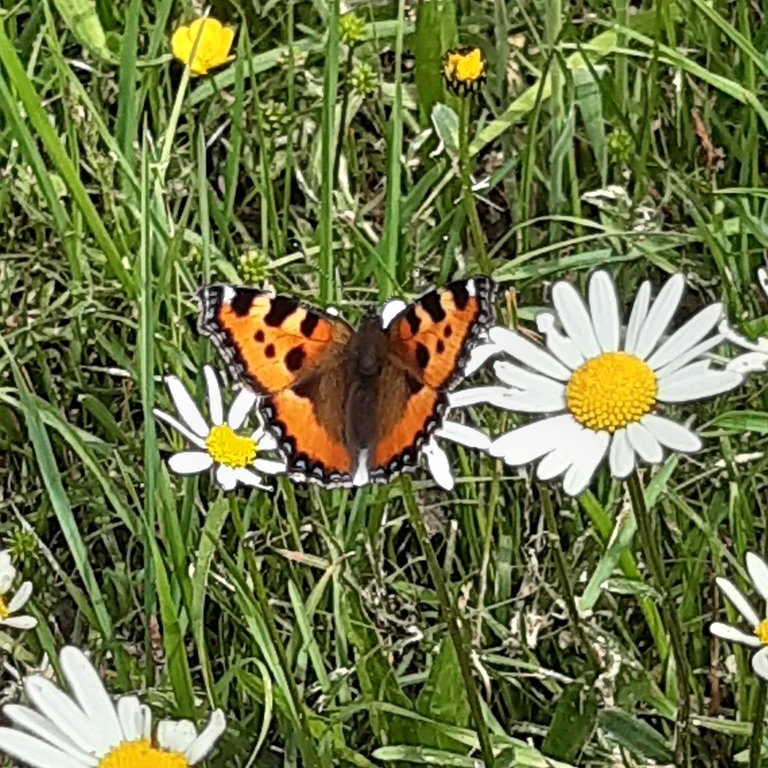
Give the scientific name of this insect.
Aglais urticae
